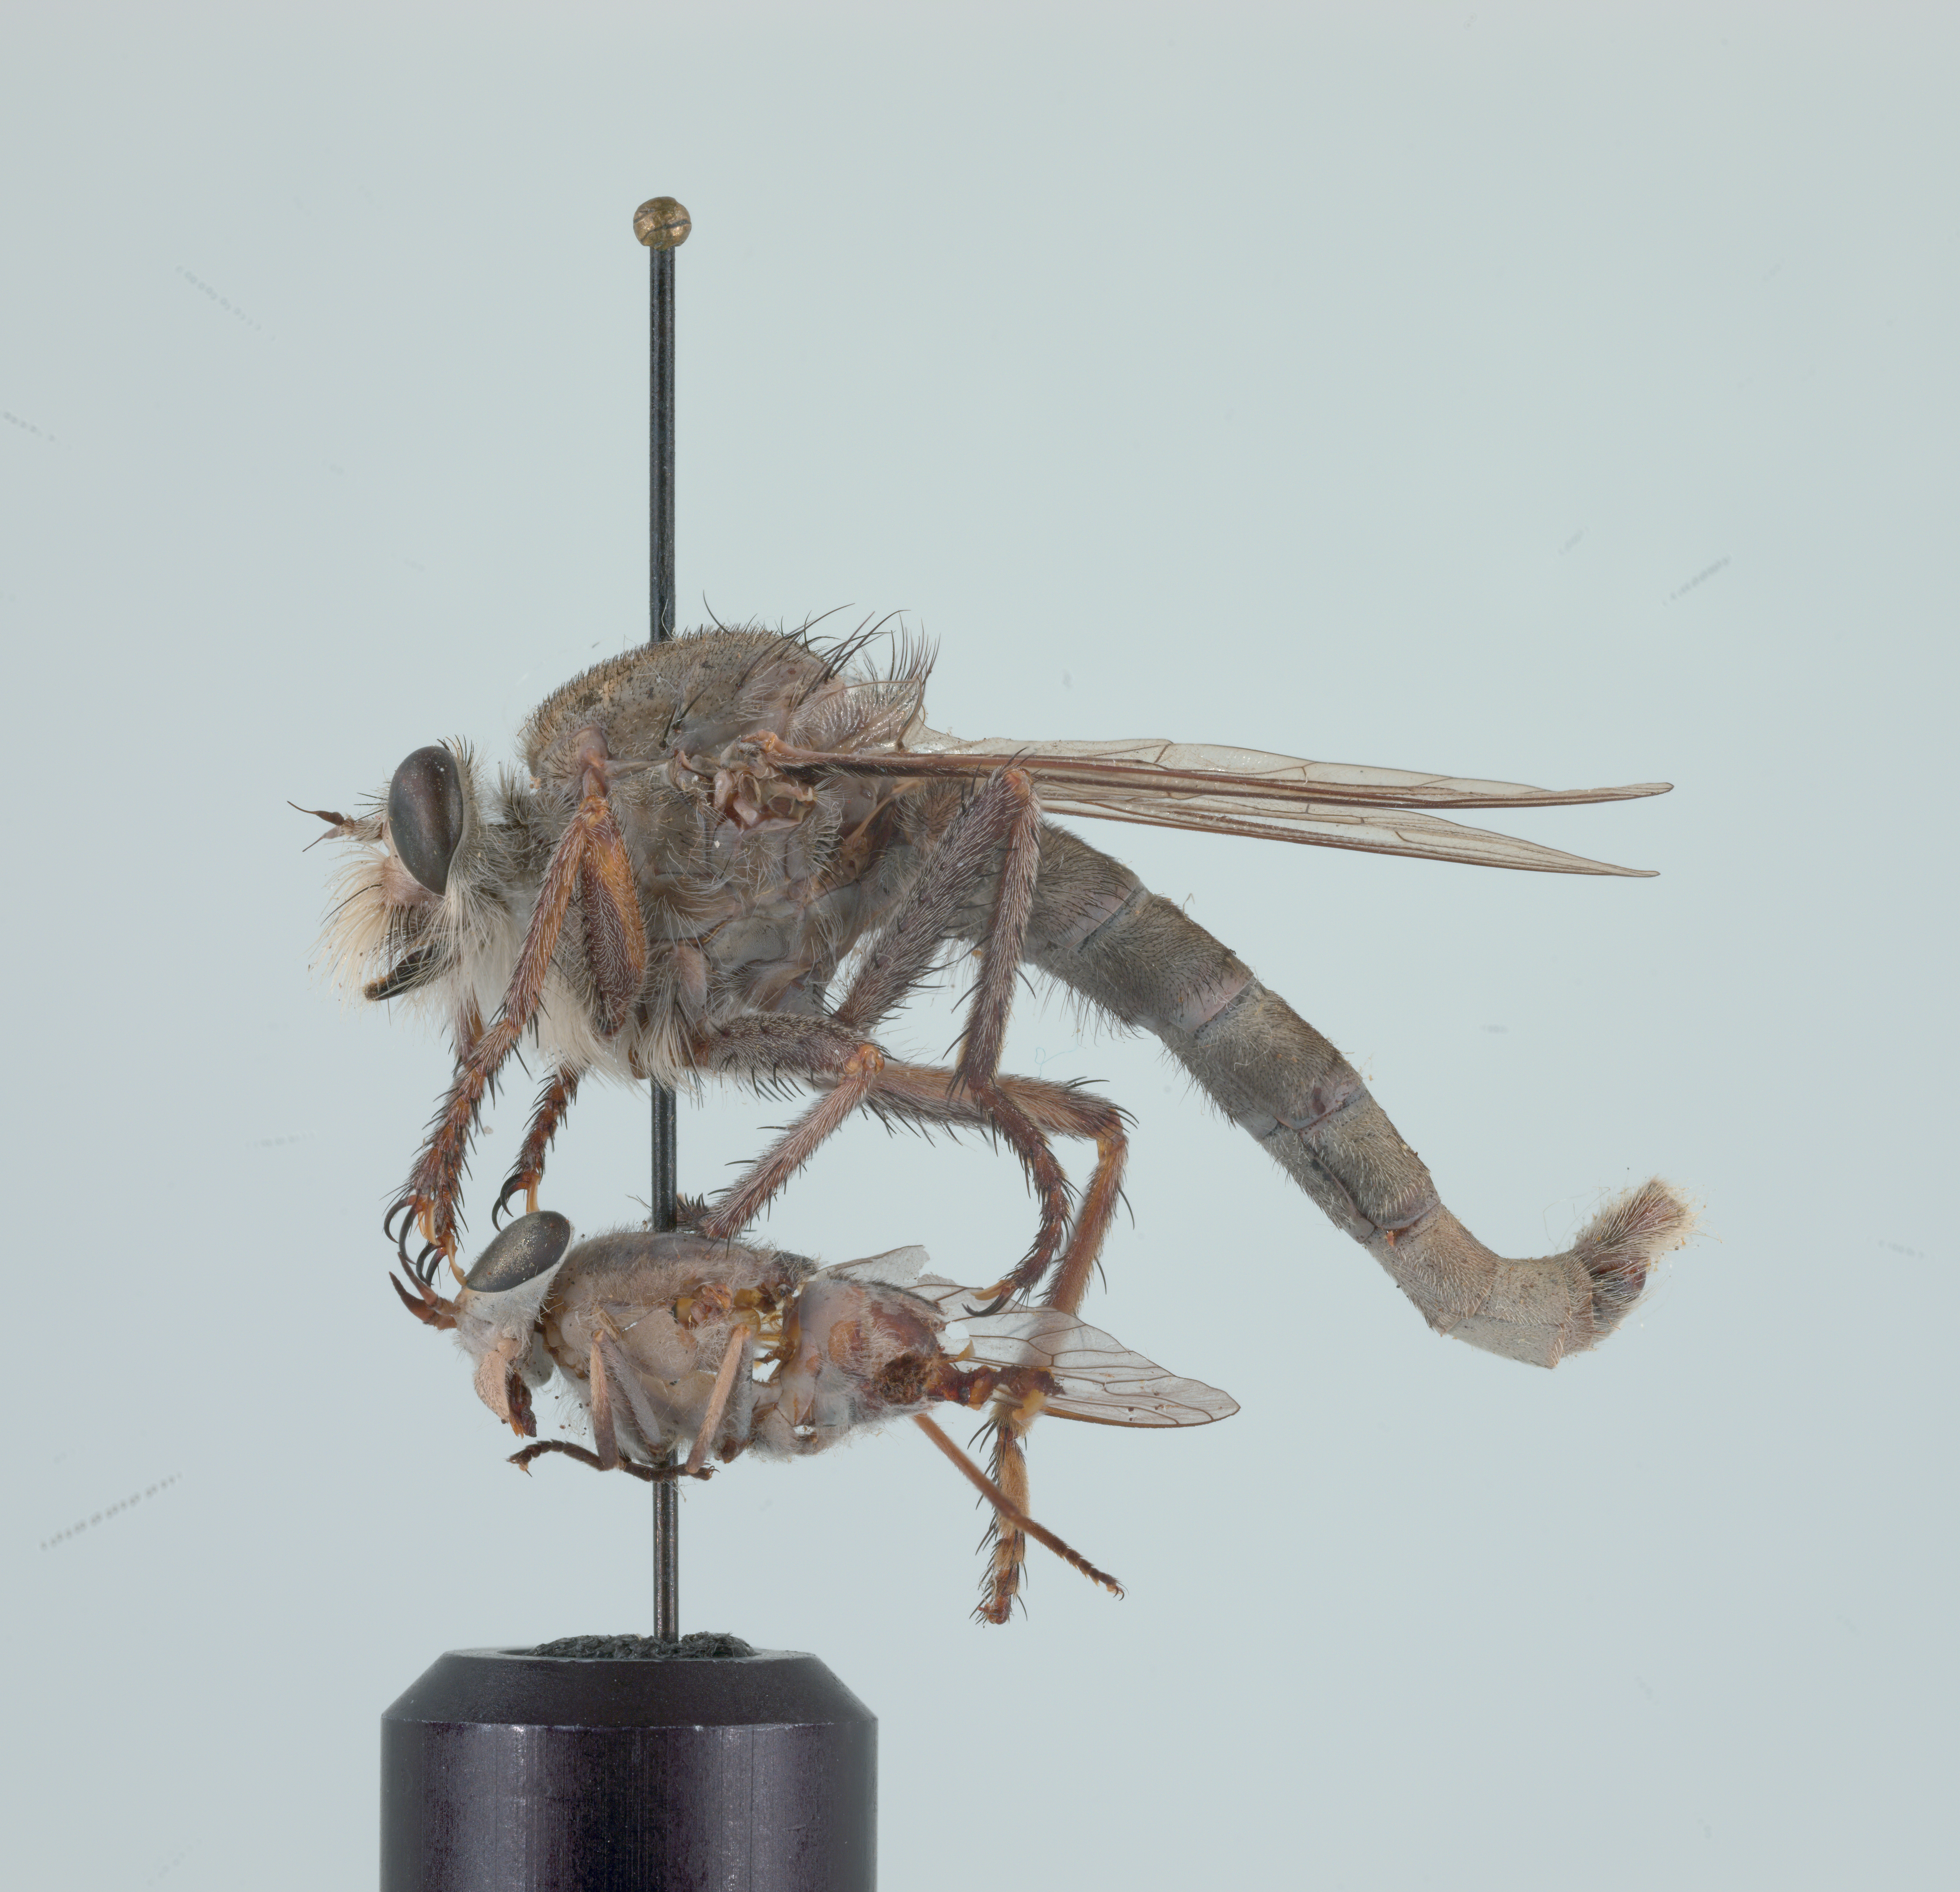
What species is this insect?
Proctacanthus occidentalis
